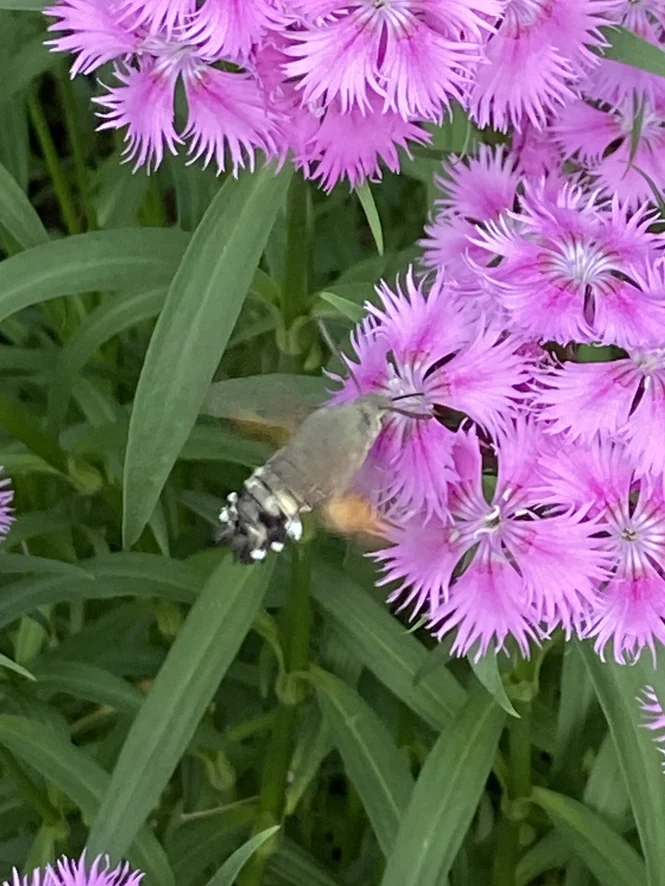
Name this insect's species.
Macroglossum stellatarum
